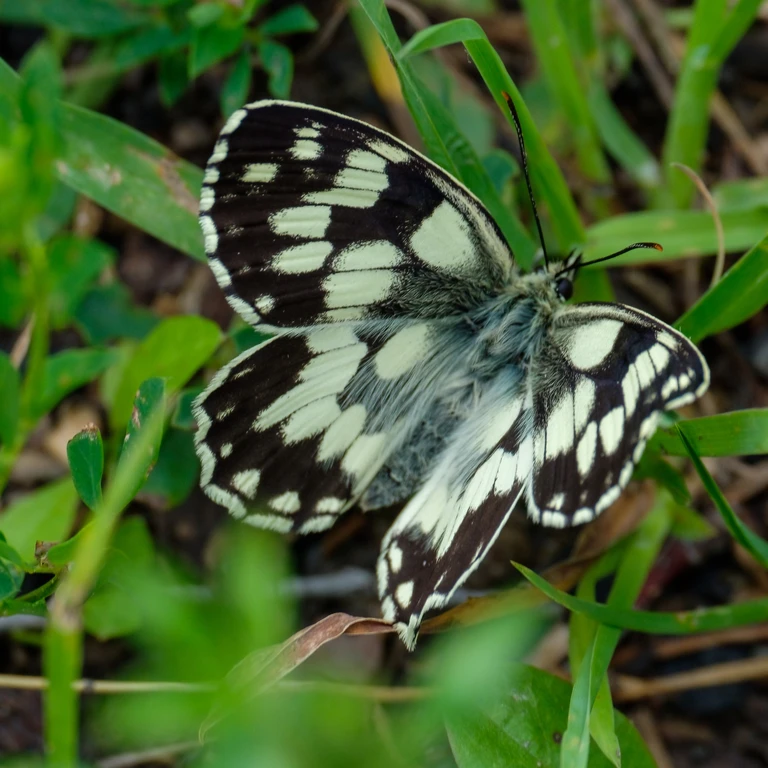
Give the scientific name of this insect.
Melanargia galathea
